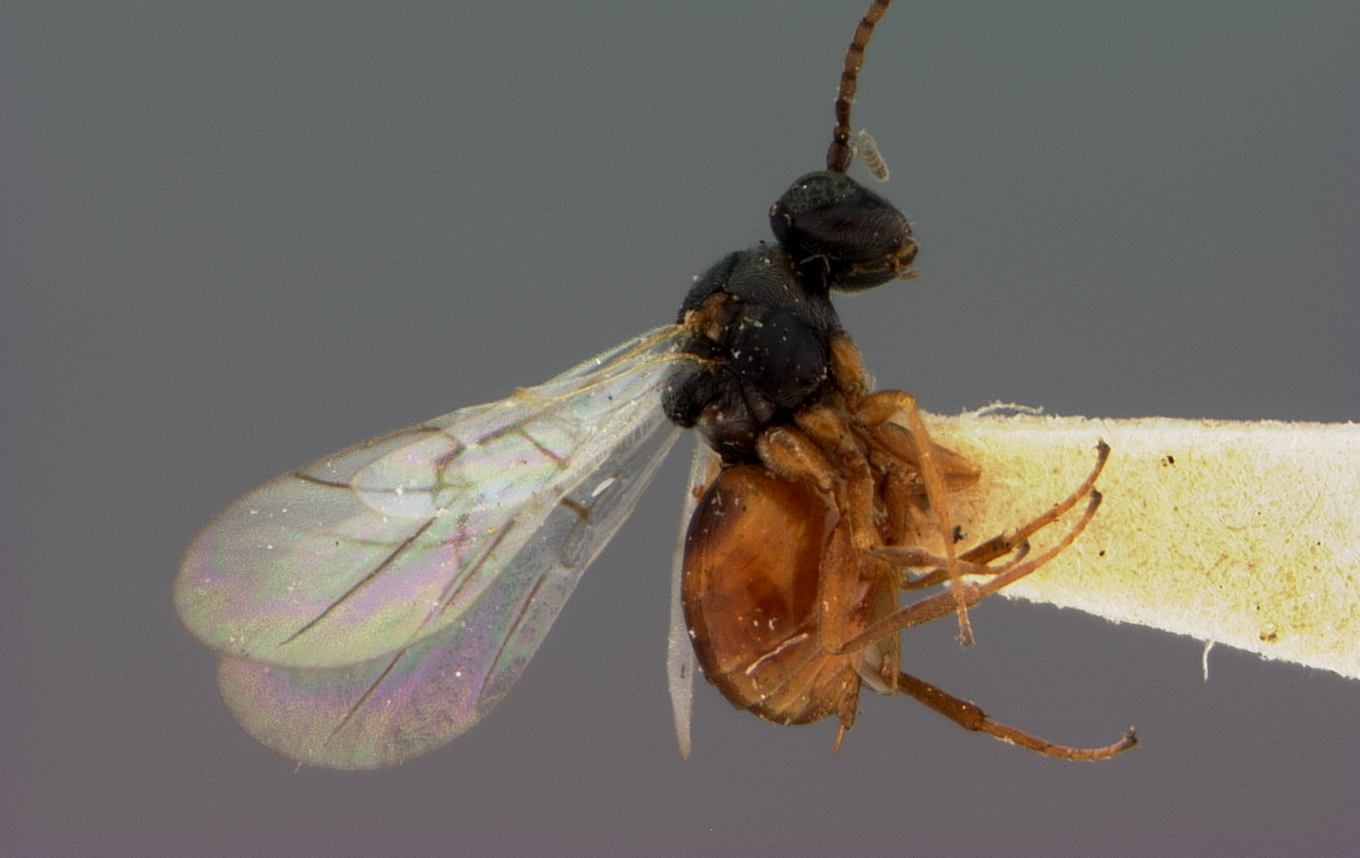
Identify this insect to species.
Aulax nabali
